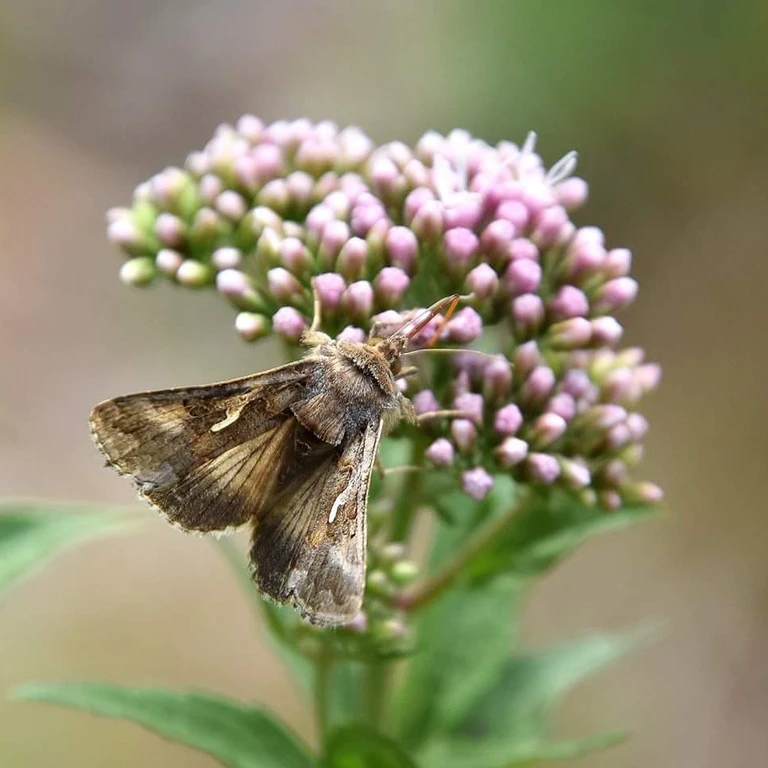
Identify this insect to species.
Autographa gamma
